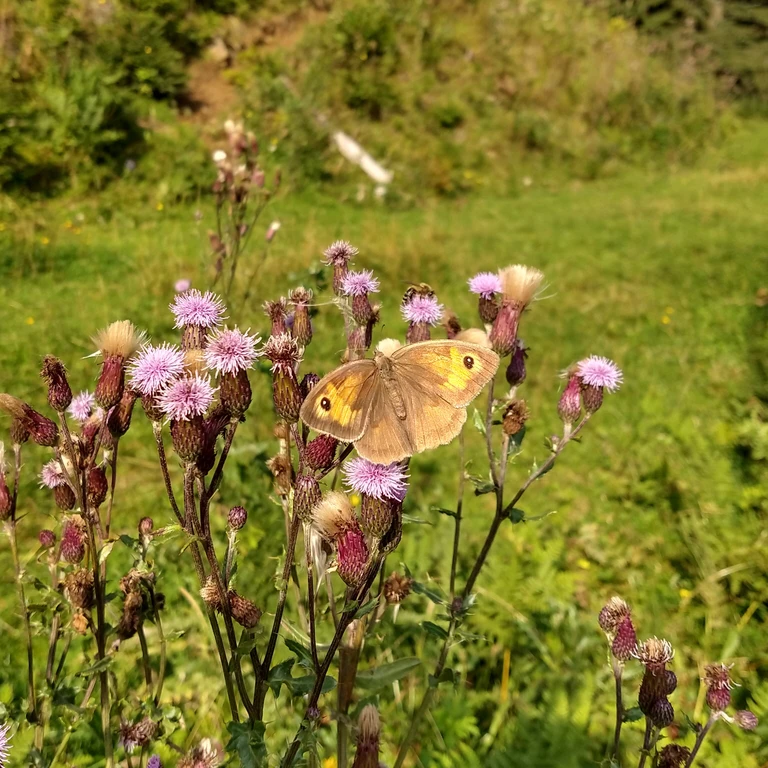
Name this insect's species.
Maniola jurtina
